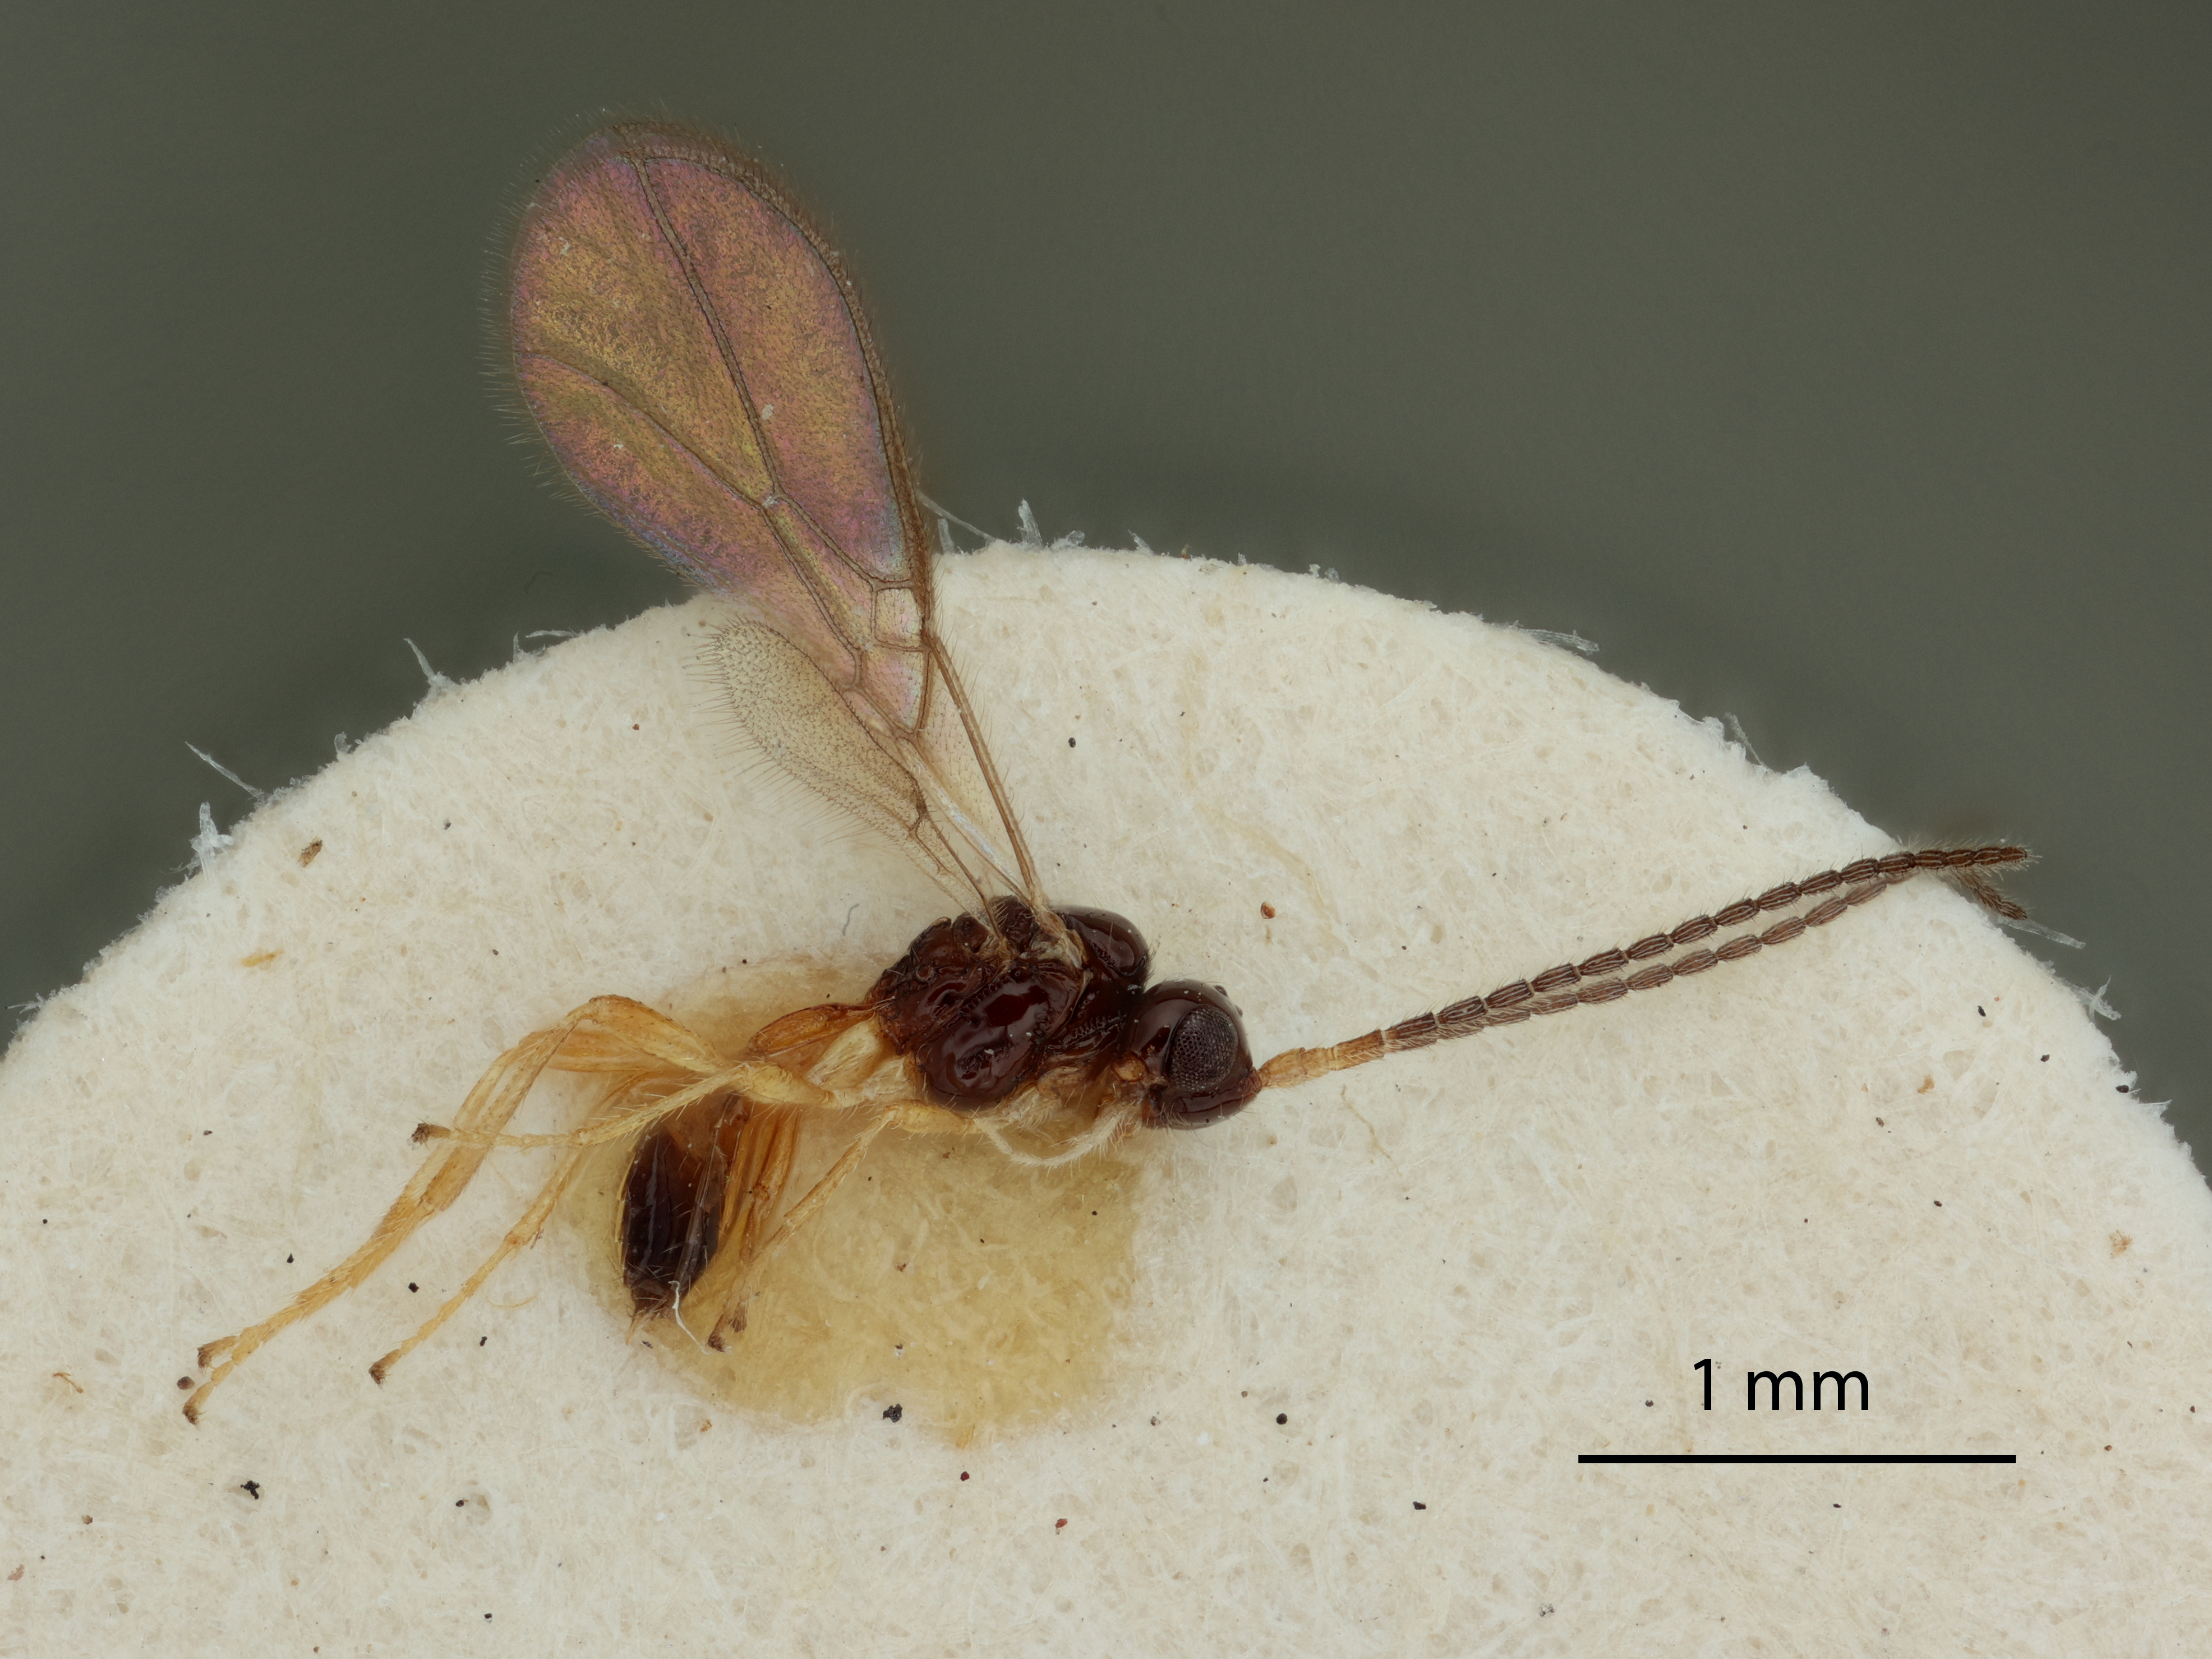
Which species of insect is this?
Aspilota girlanda
